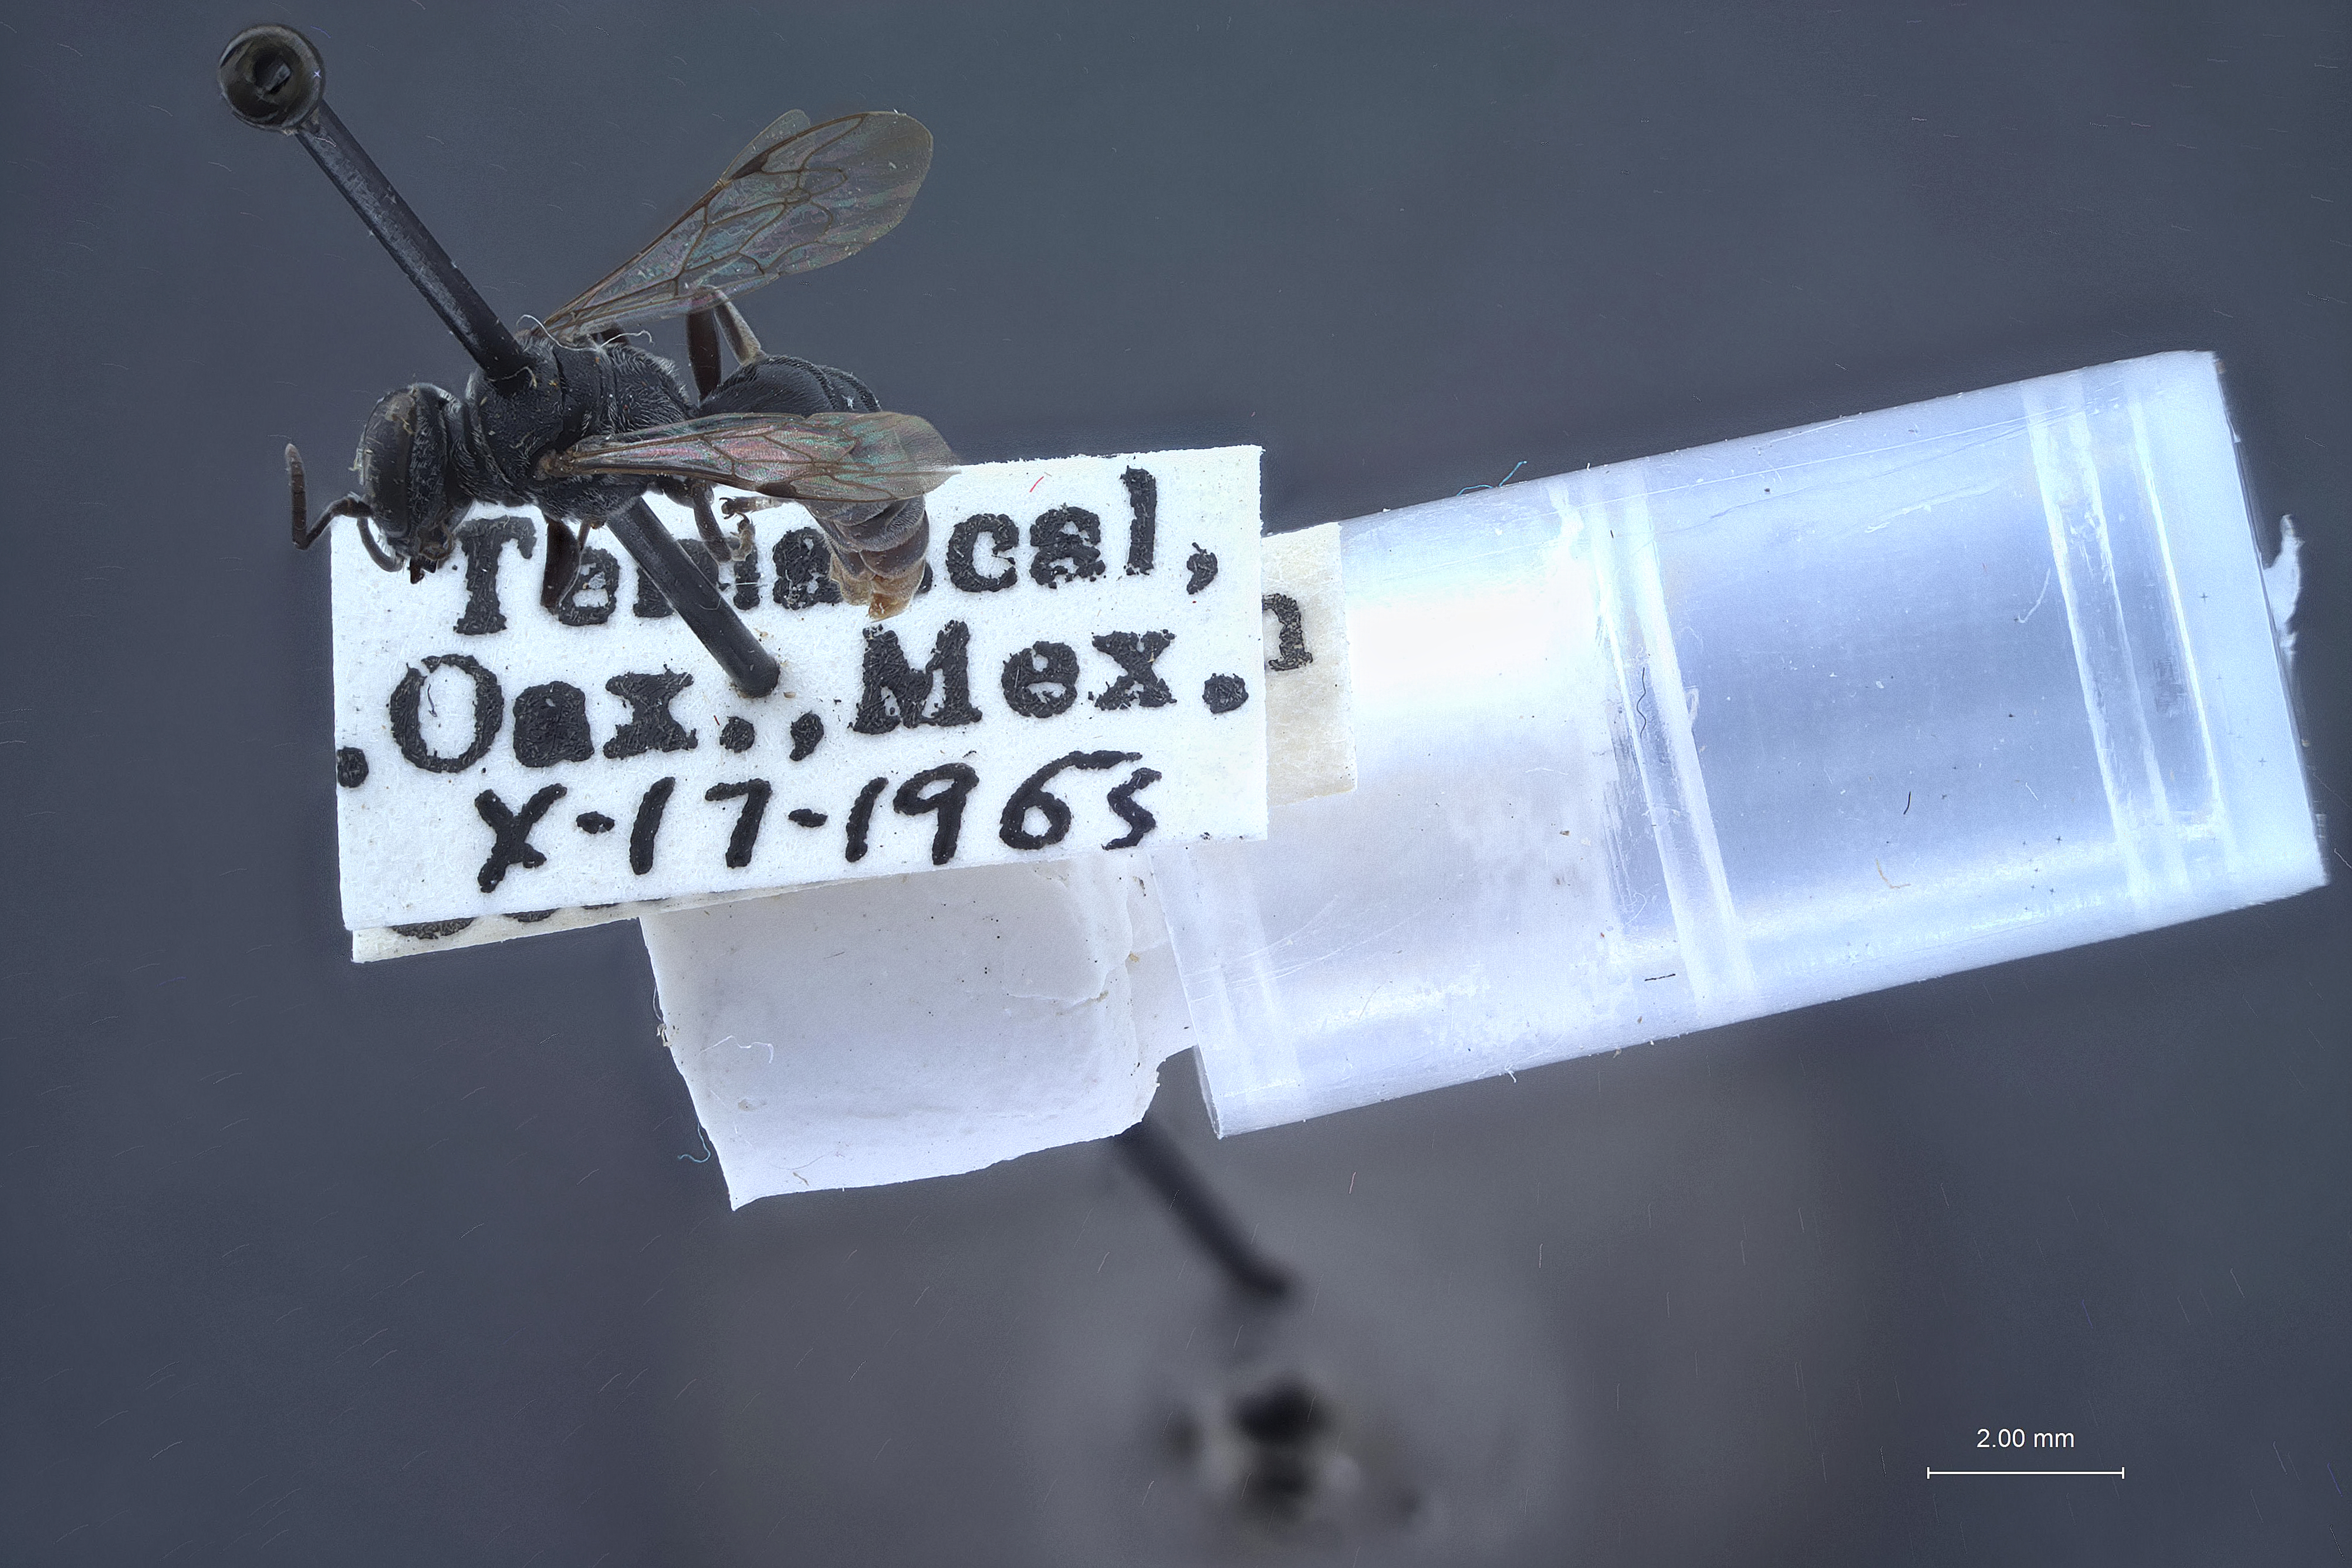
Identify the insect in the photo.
Pison oaxaca
